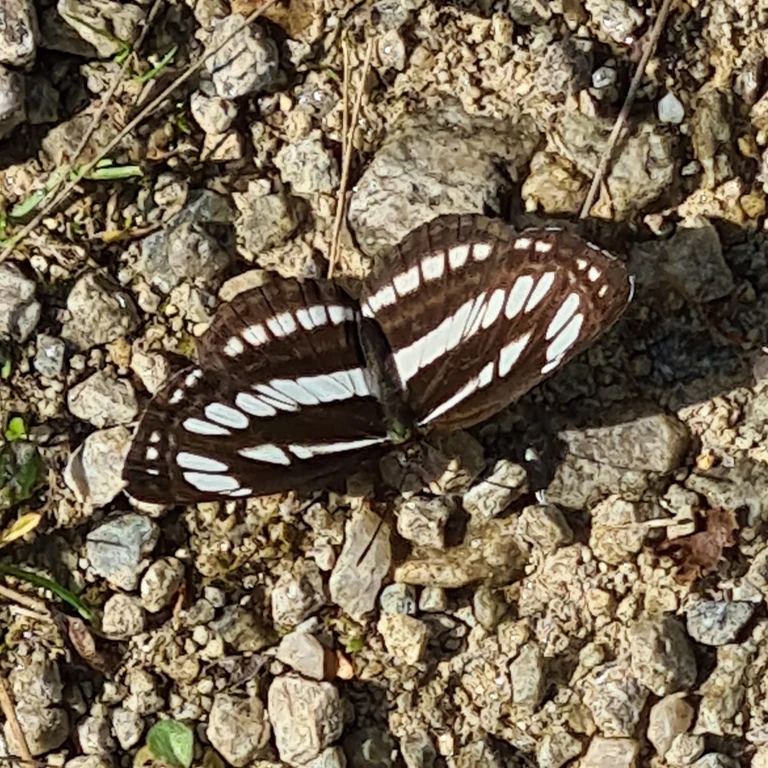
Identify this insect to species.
Neptis sappho
